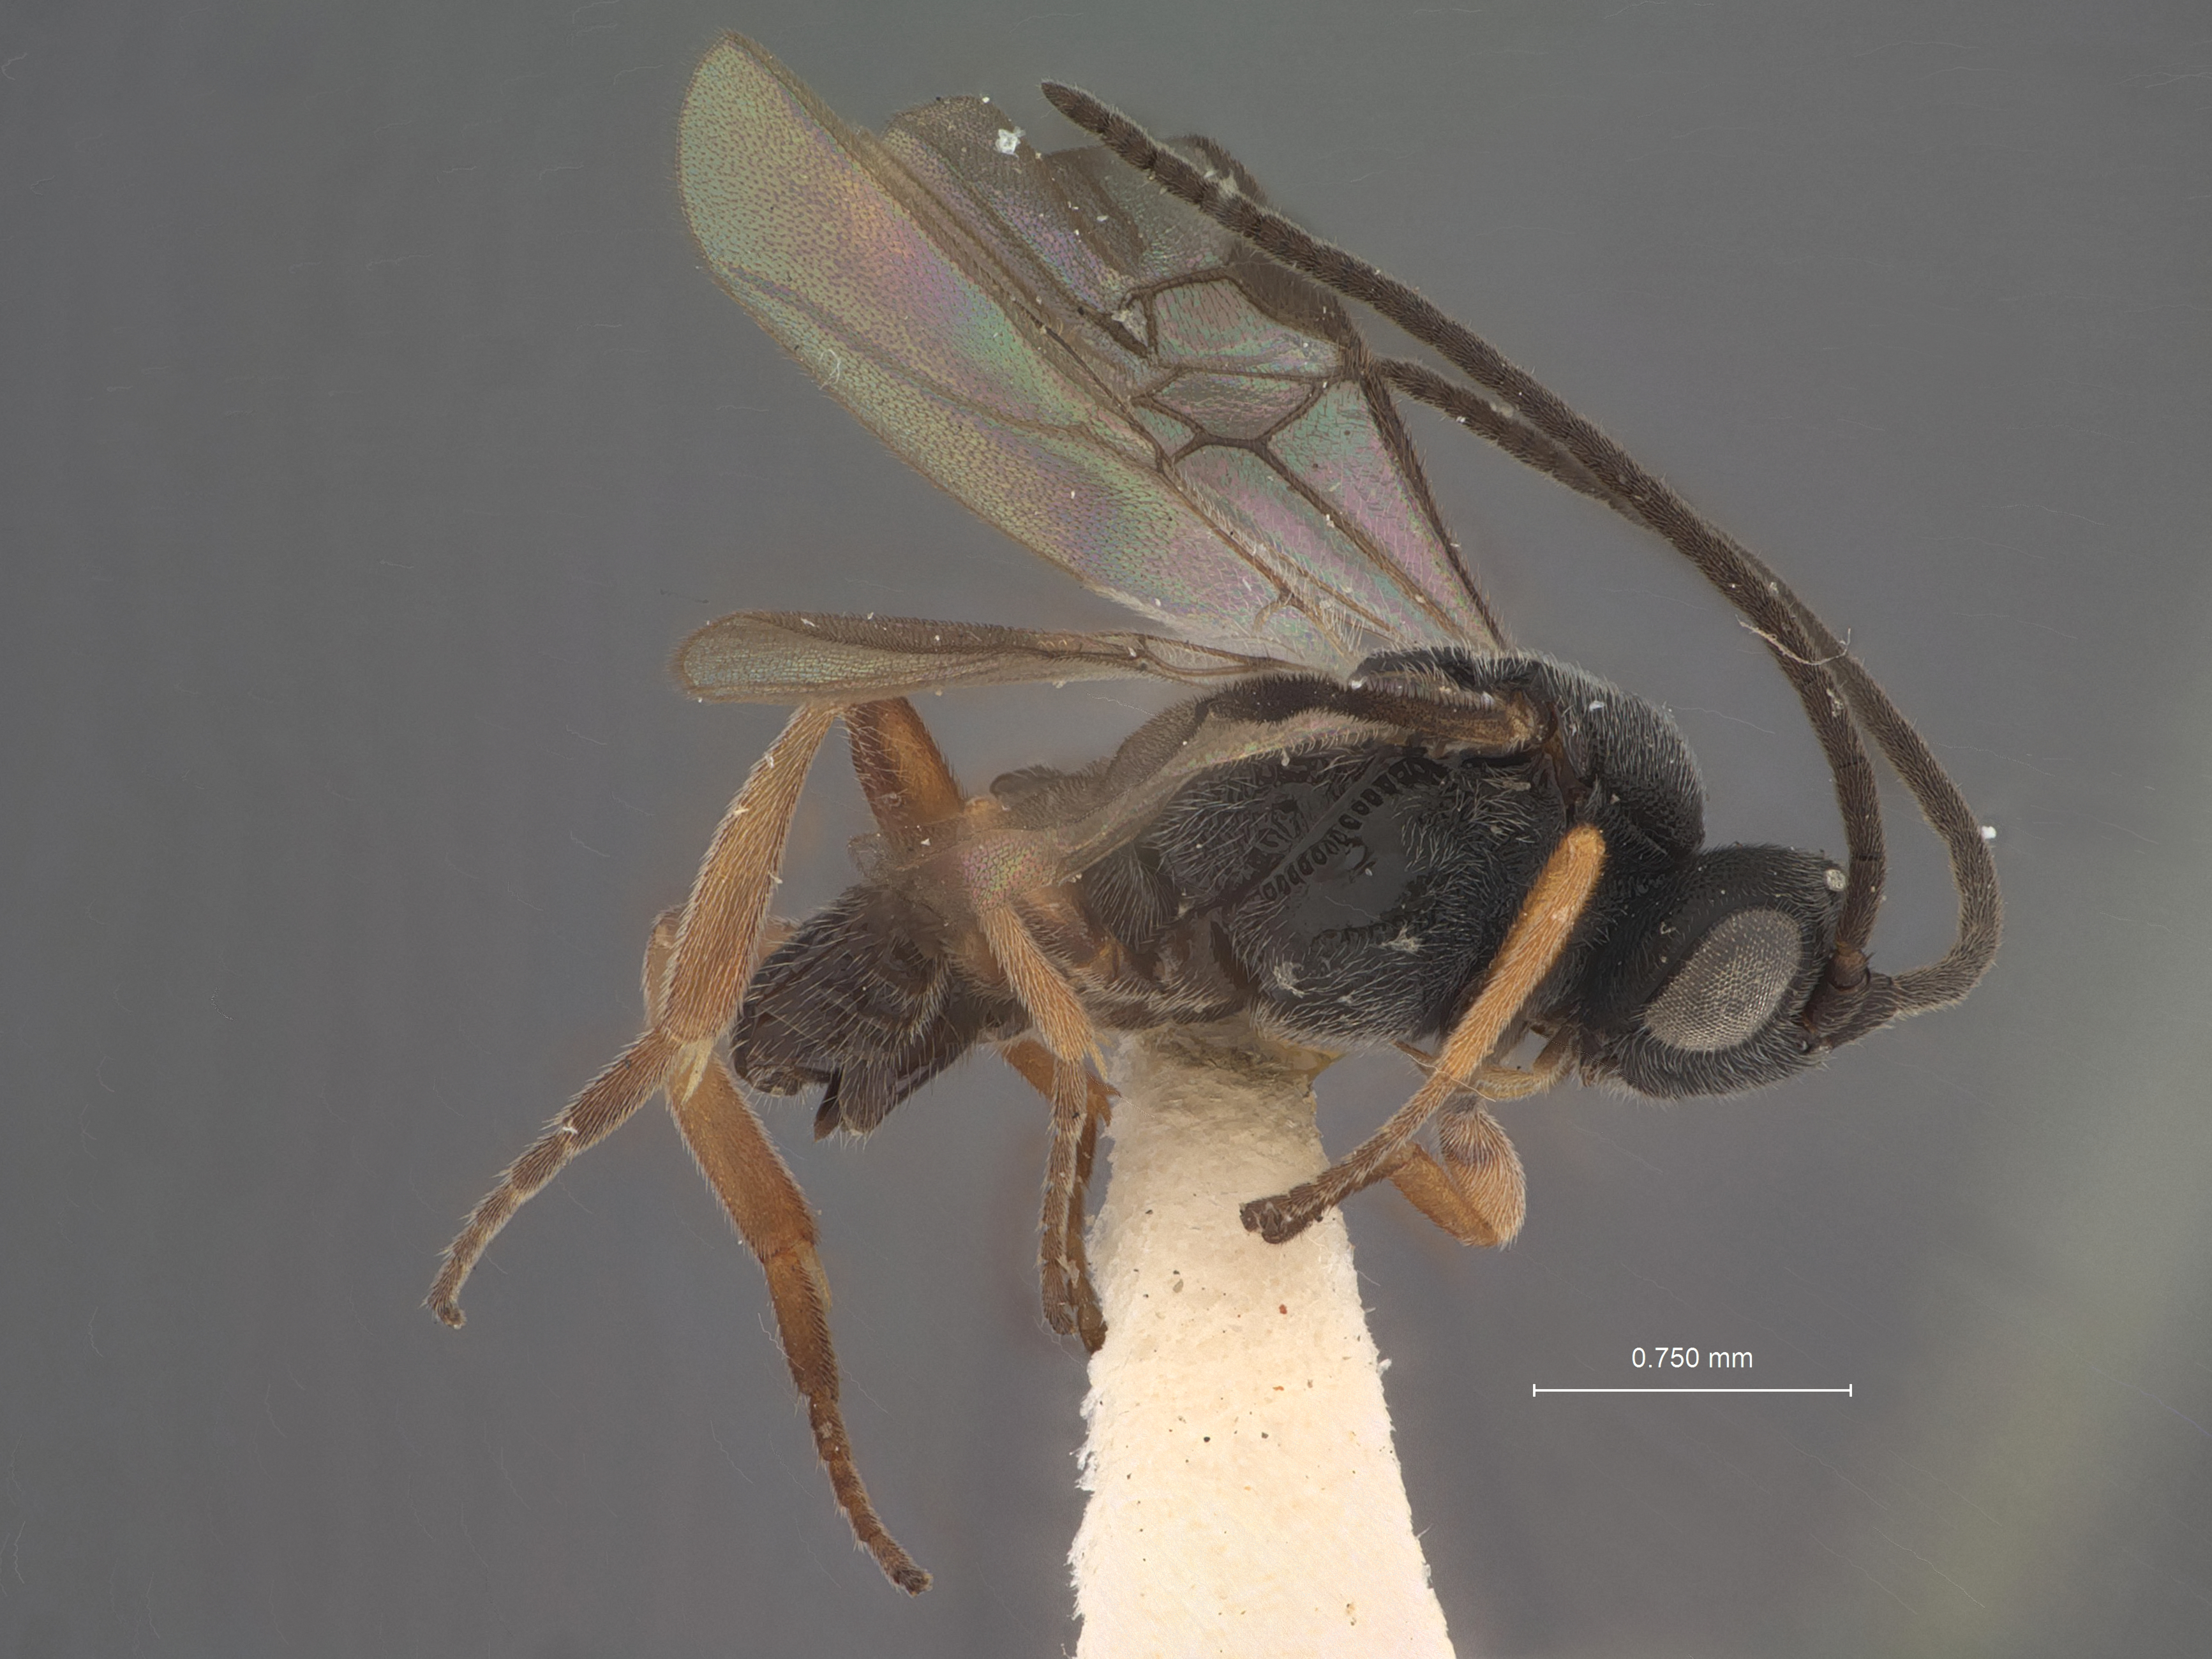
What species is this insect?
Microplitis scutellatus
